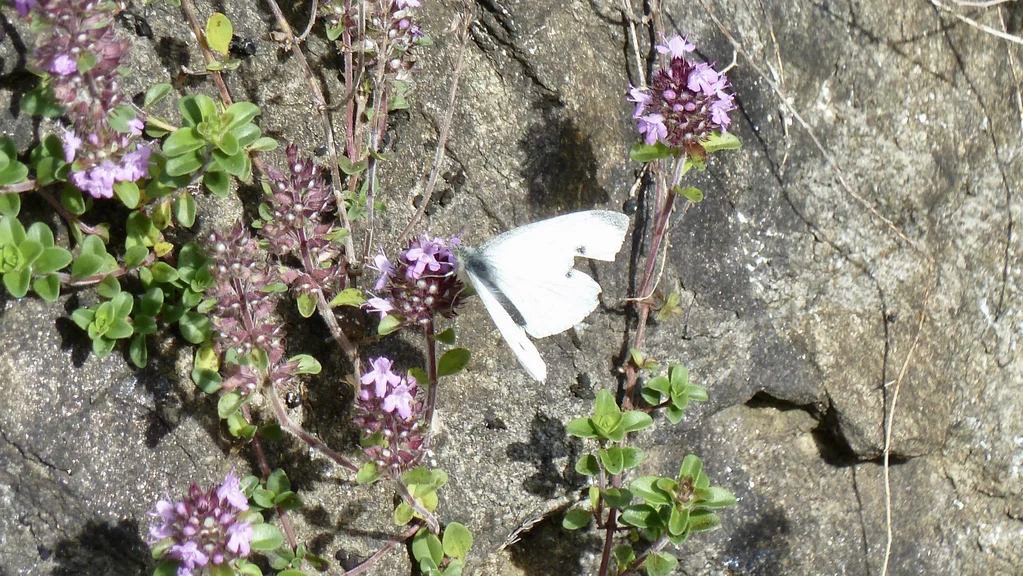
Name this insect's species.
Pieris rapae
